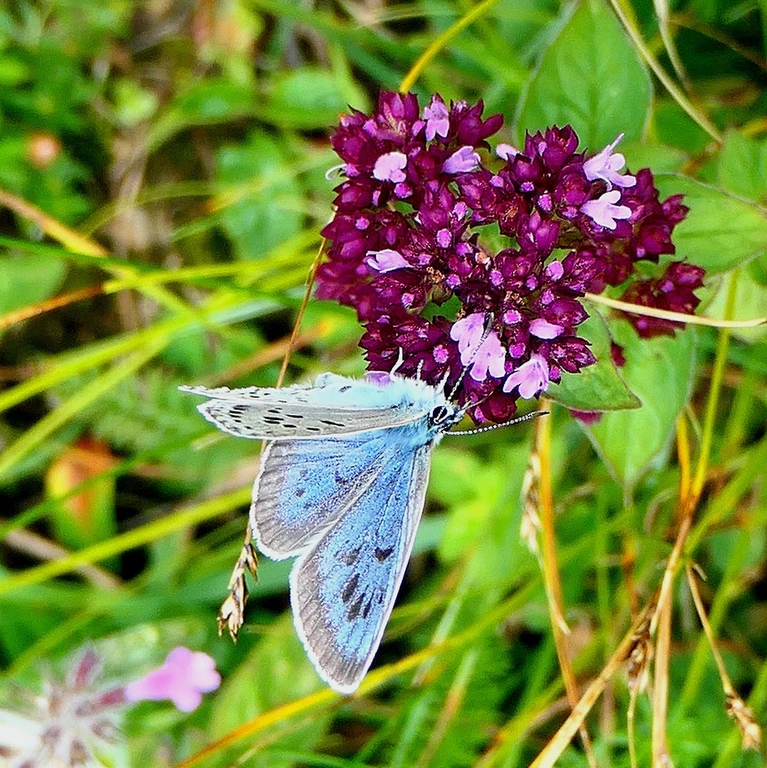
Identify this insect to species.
Phengaris arion (also Maculinea arion)
